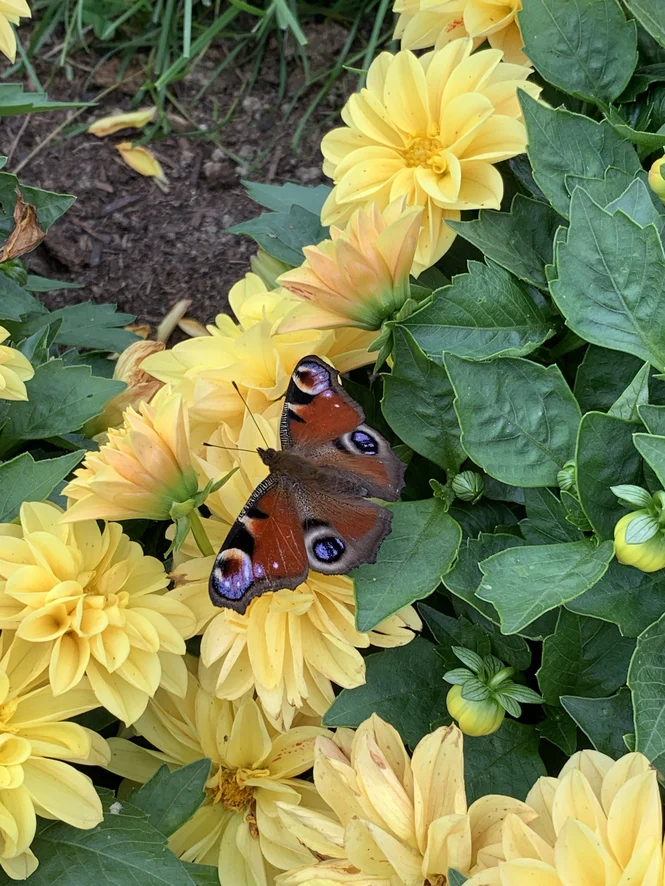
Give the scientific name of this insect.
Aglais io
